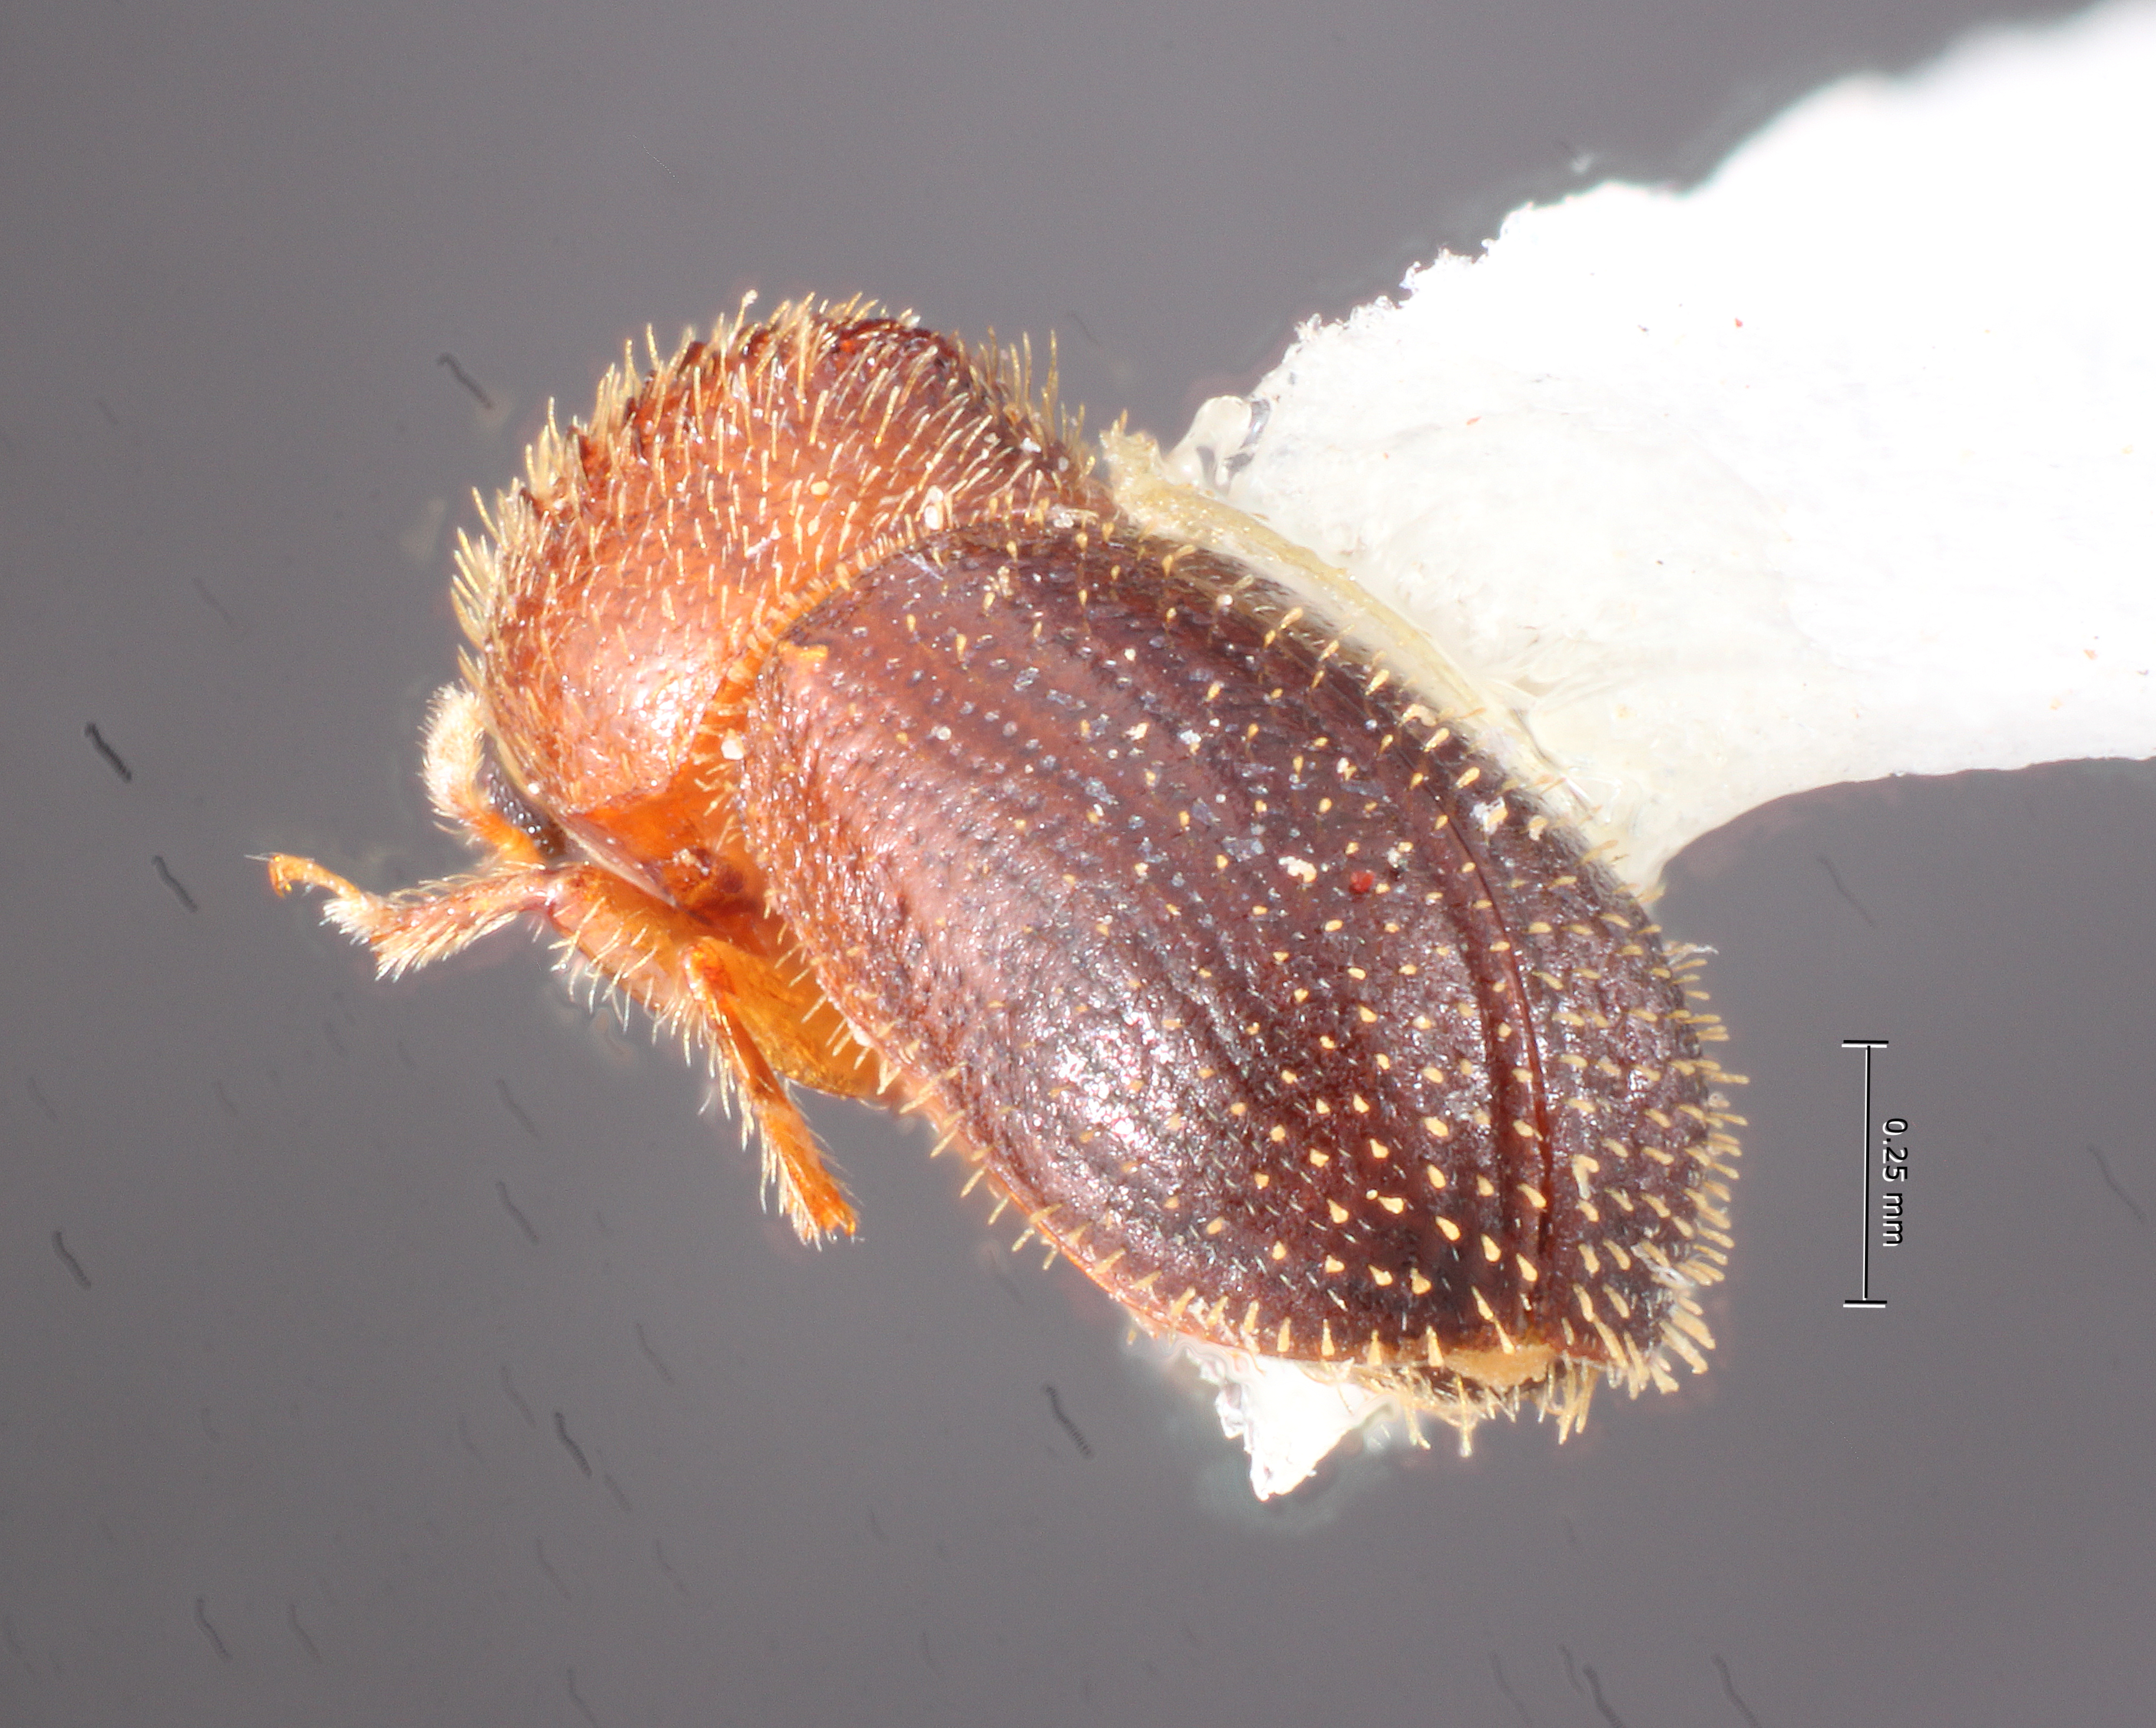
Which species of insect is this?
Cryptocarenus spatulatus
